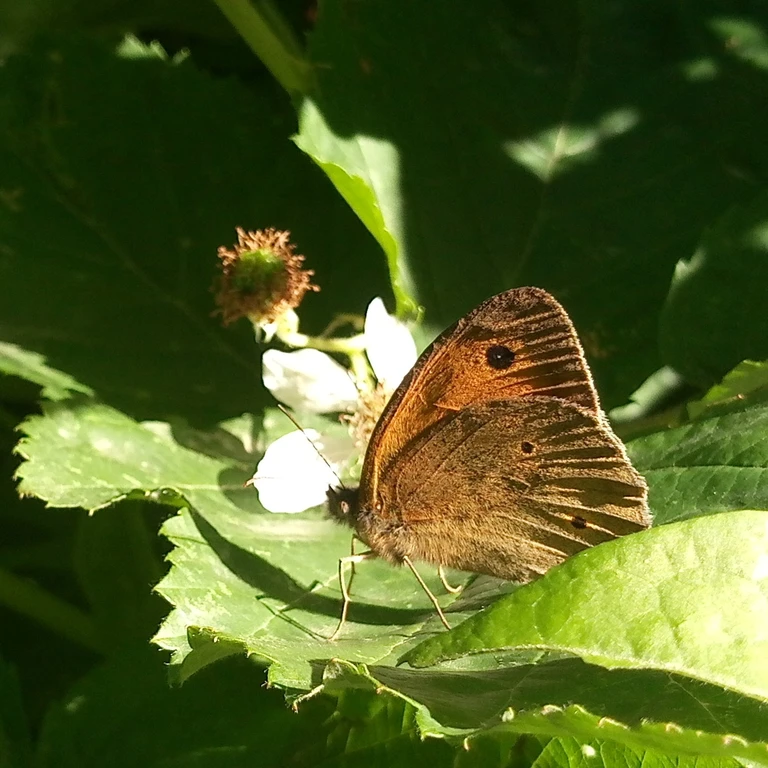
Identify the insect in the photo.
Maniola jurtina
